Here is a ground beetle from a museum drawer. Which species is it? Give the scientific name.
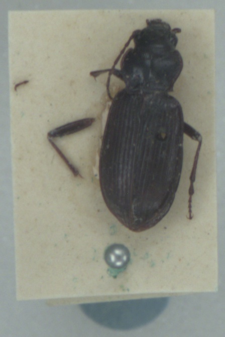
Nebria salina
